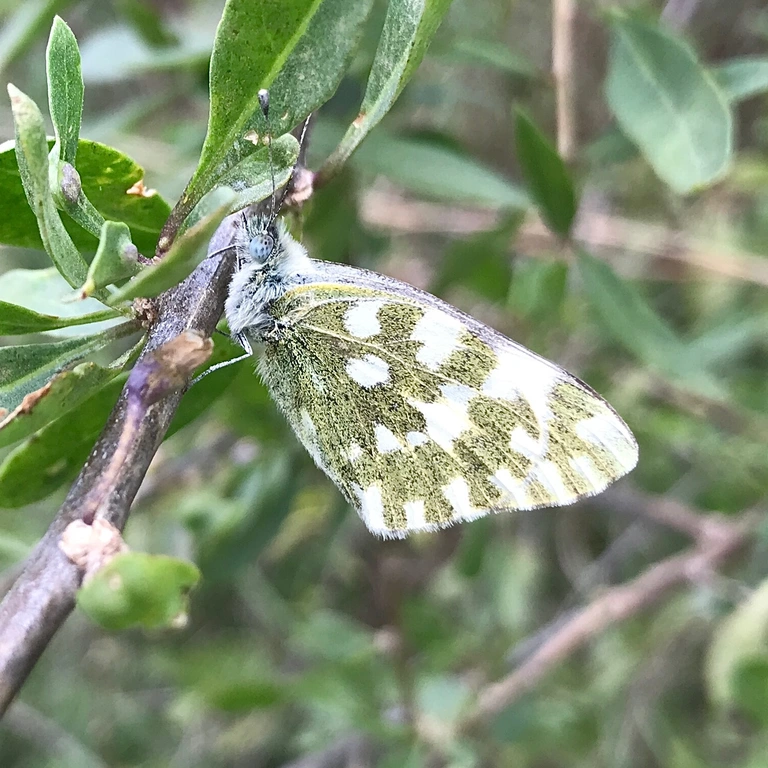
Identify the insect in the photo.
Pontia edusa
